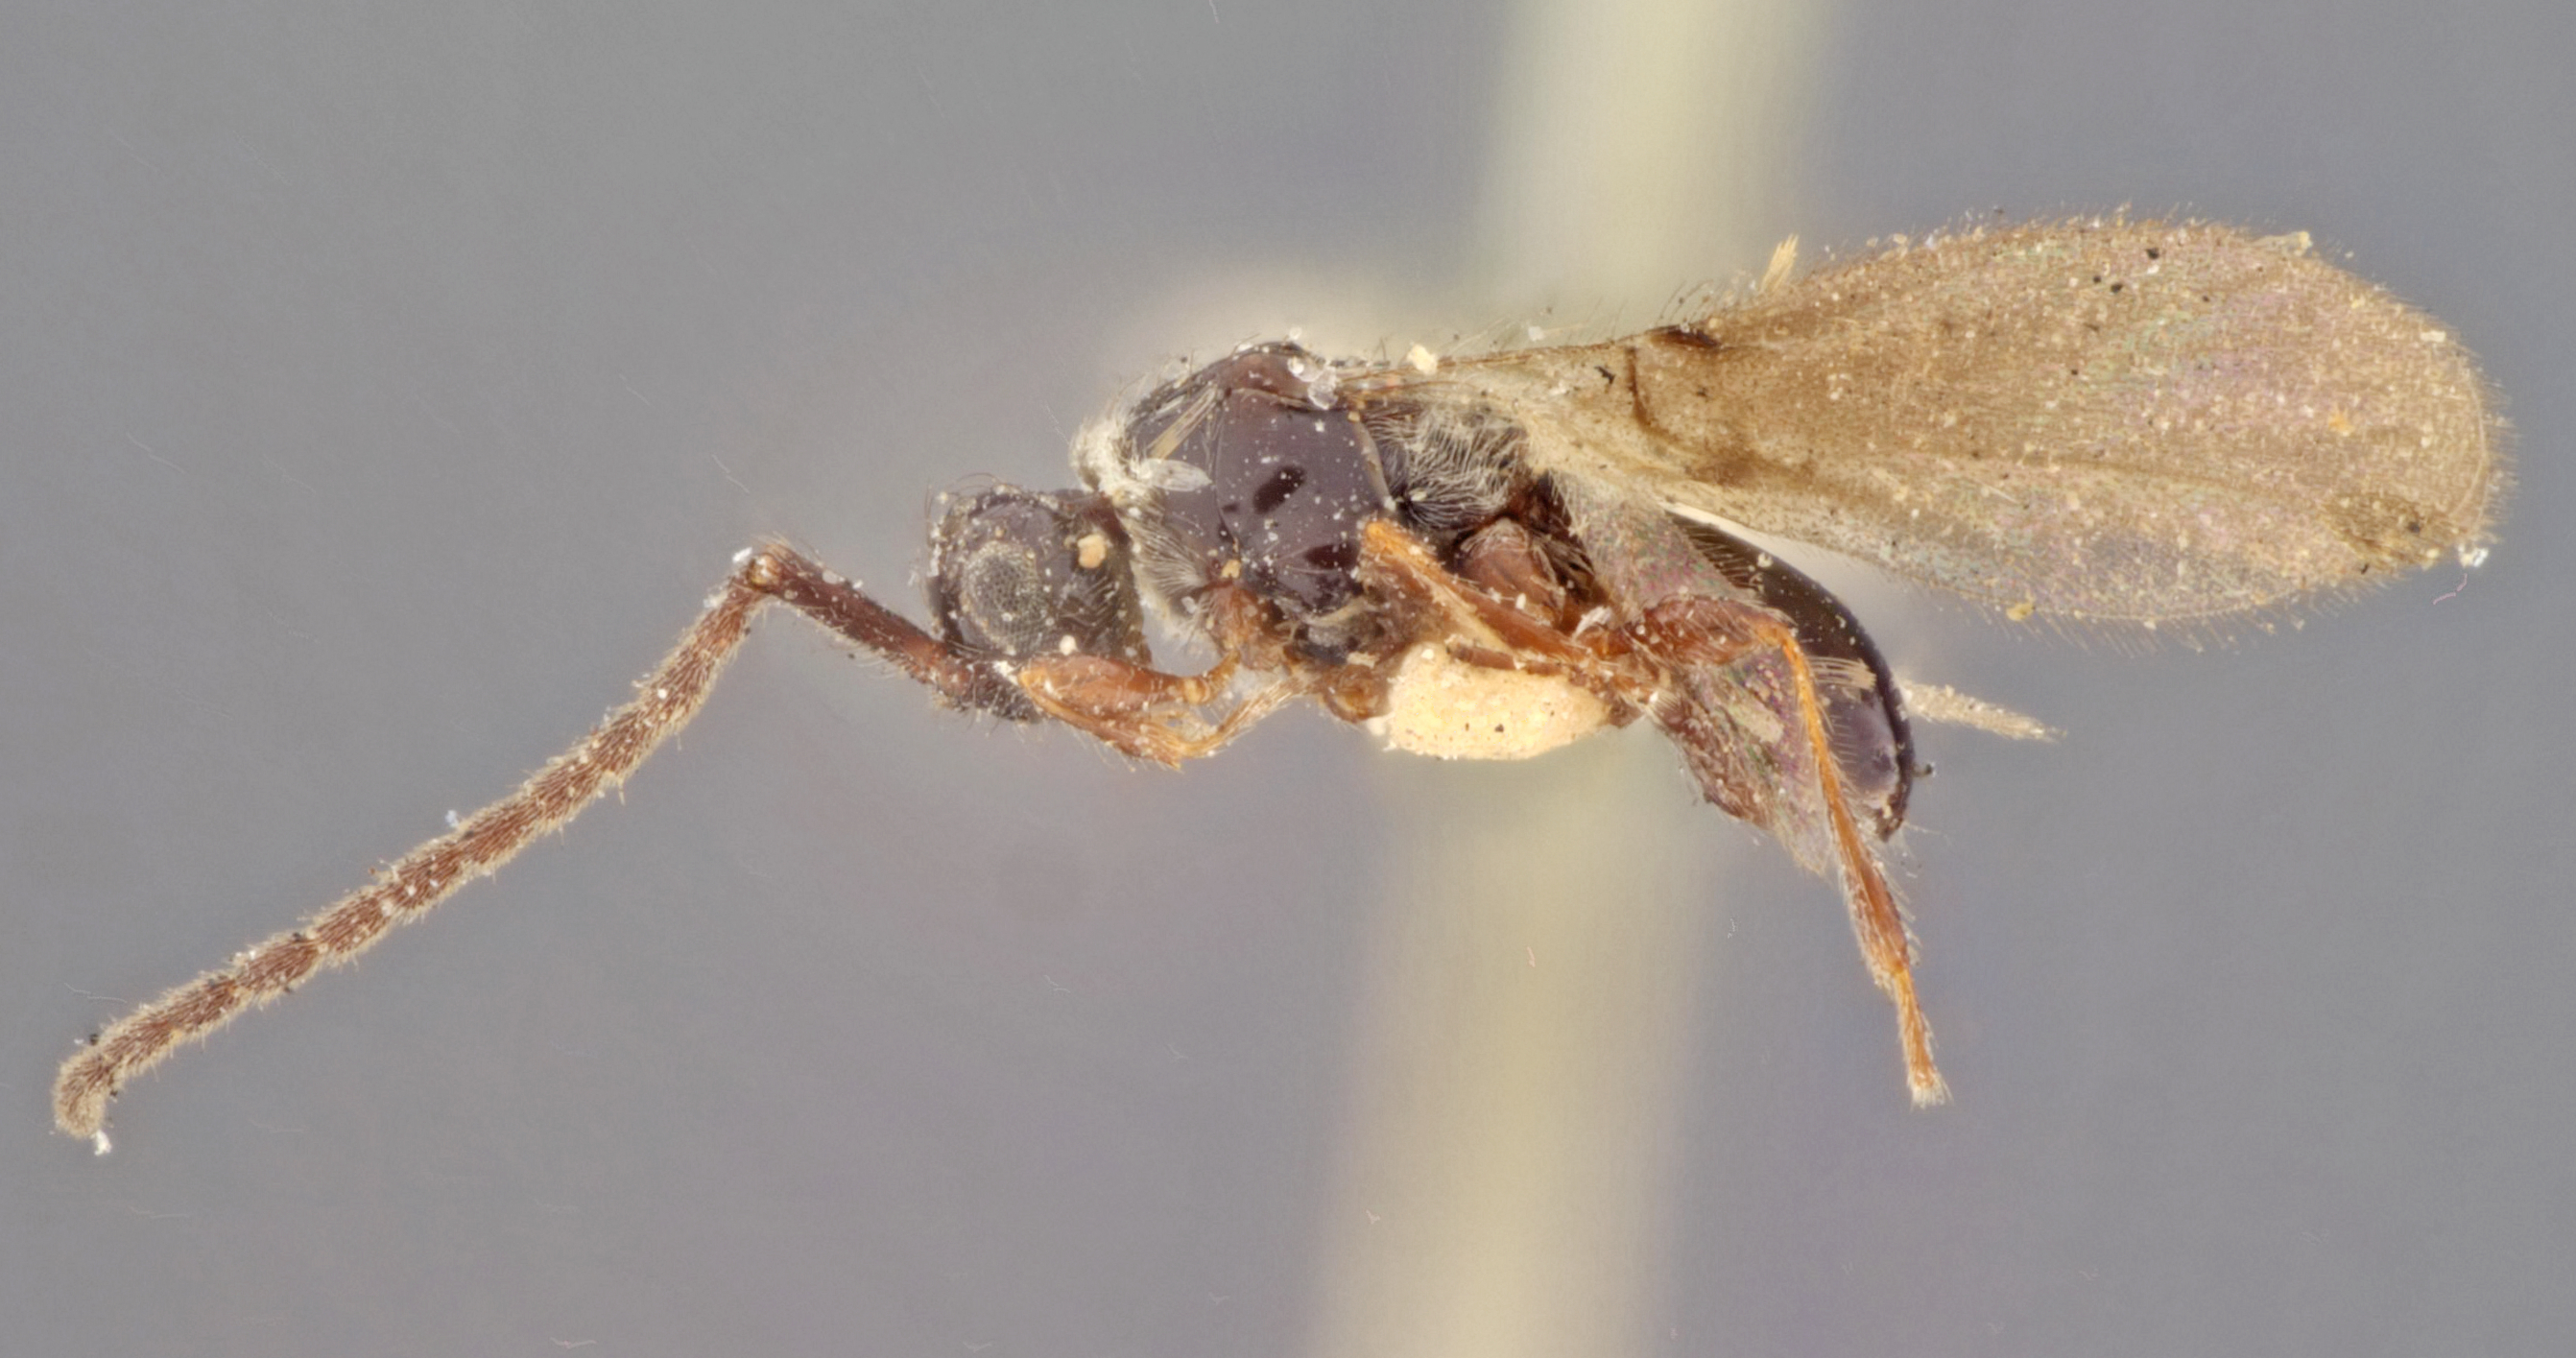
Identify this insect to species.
Basalys picipes
